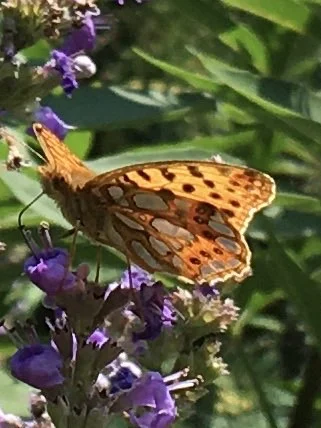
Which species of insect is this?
Issoria lathonia
